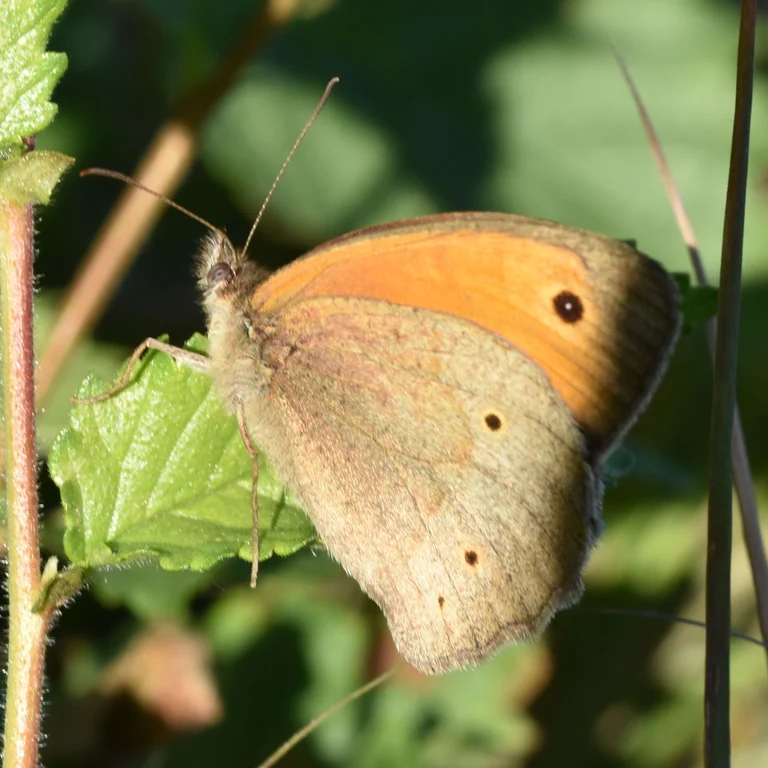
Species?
Maniola jurtina
